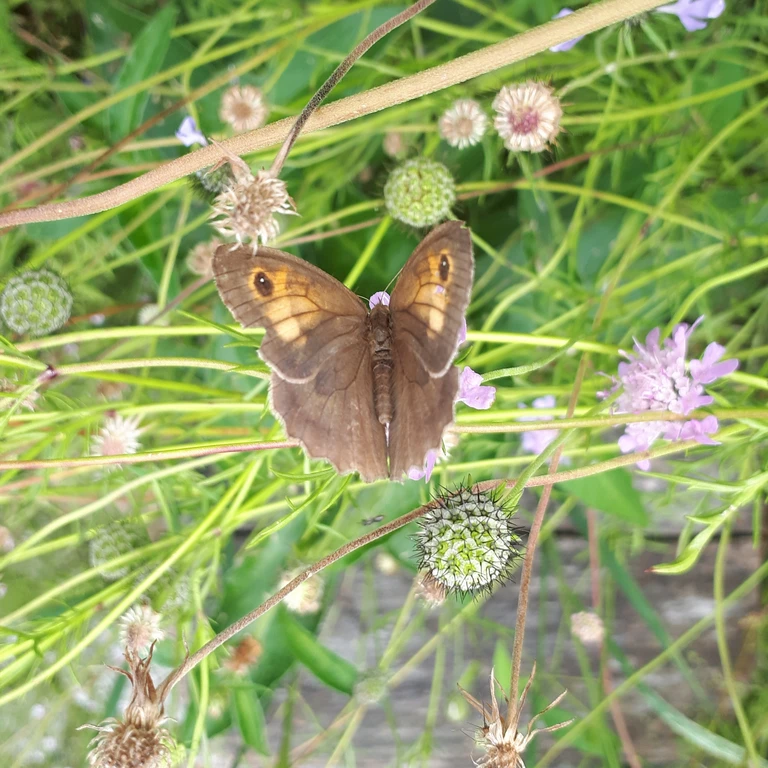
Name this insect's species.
Maniola jurtina
